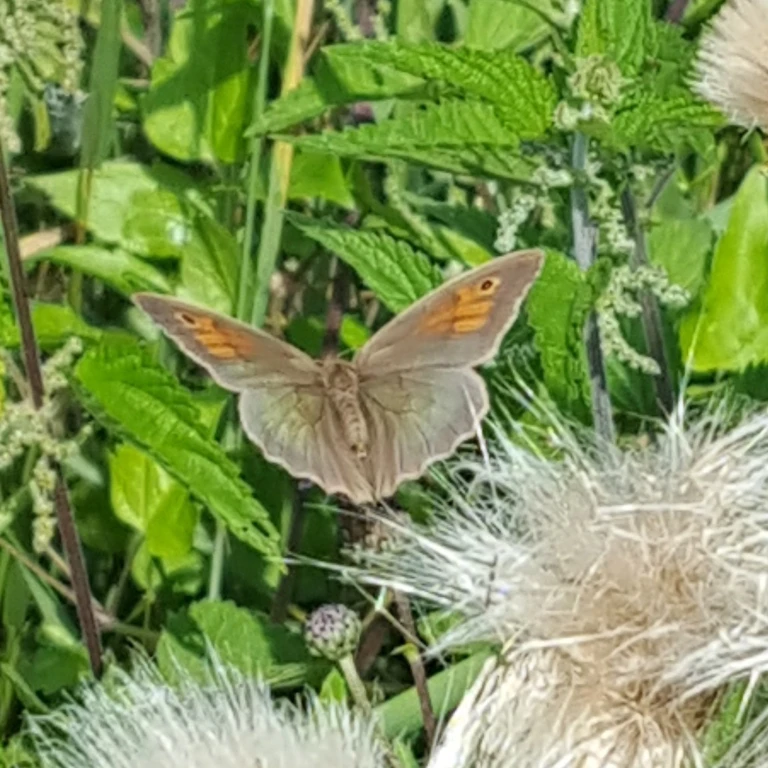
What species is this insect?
Maniola jurtina
